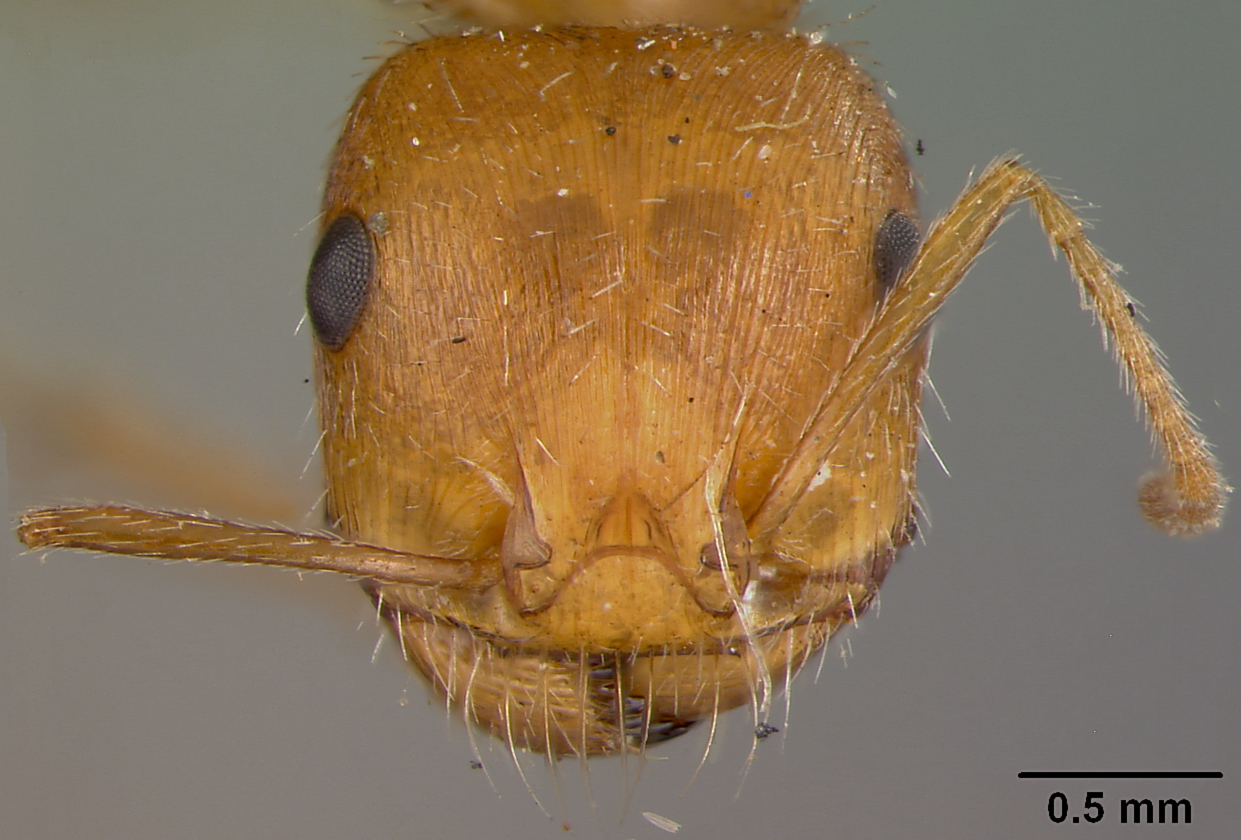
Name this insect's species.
Pogonomyrmex californica
